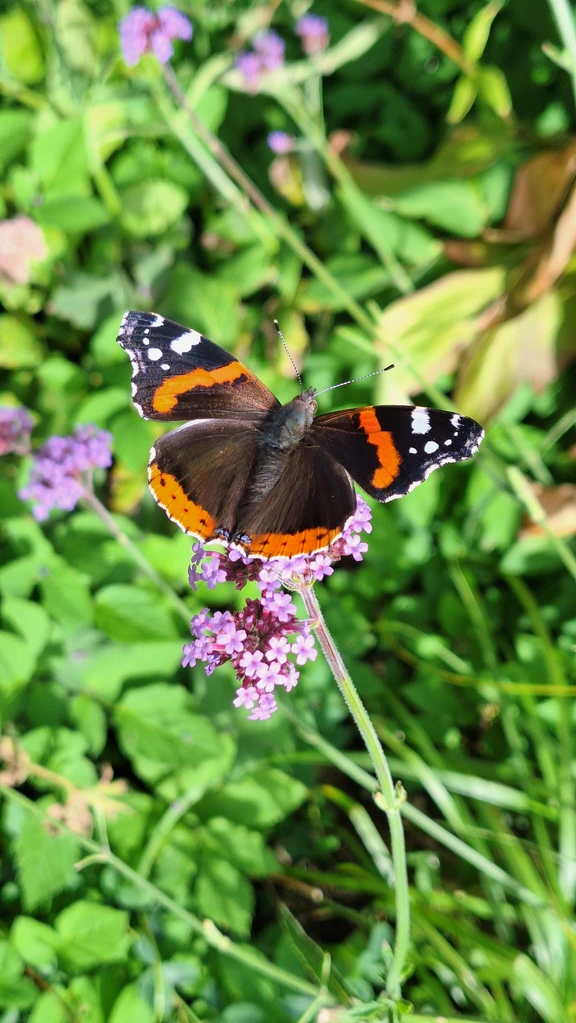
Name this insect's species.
Vanessa atalanta
